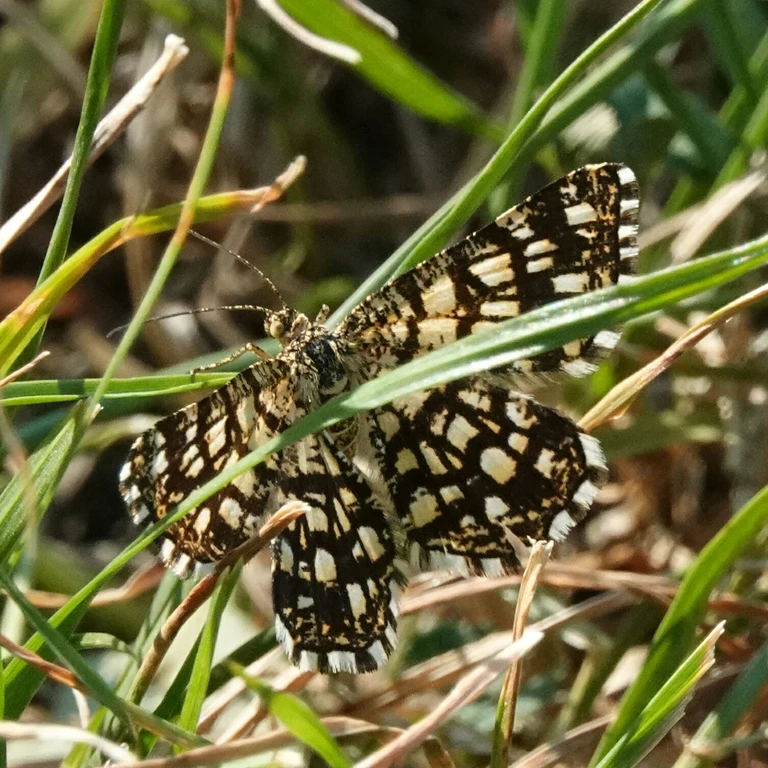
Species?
Chiasmia clathrata
